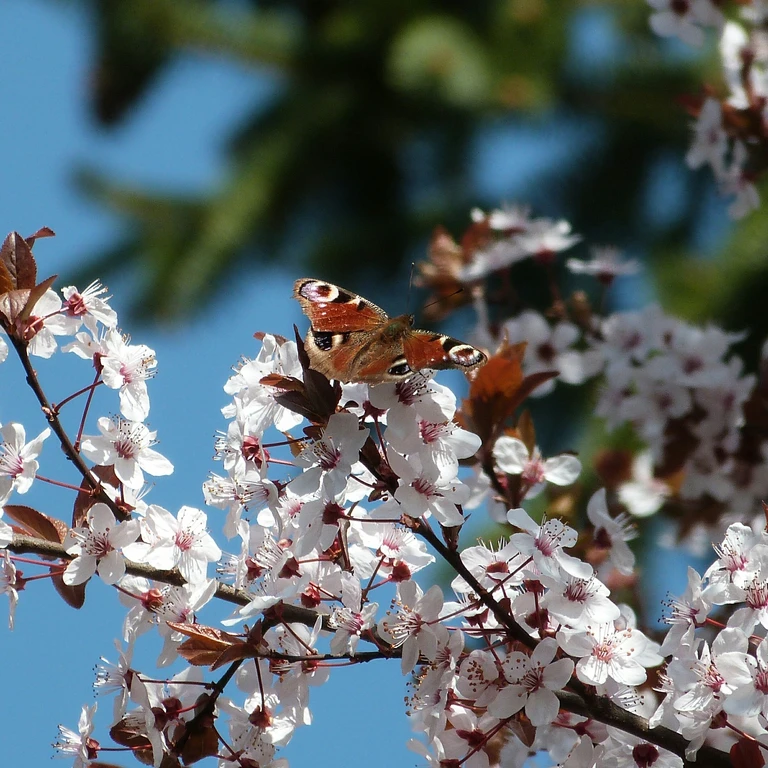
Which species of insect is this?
Aglais io
